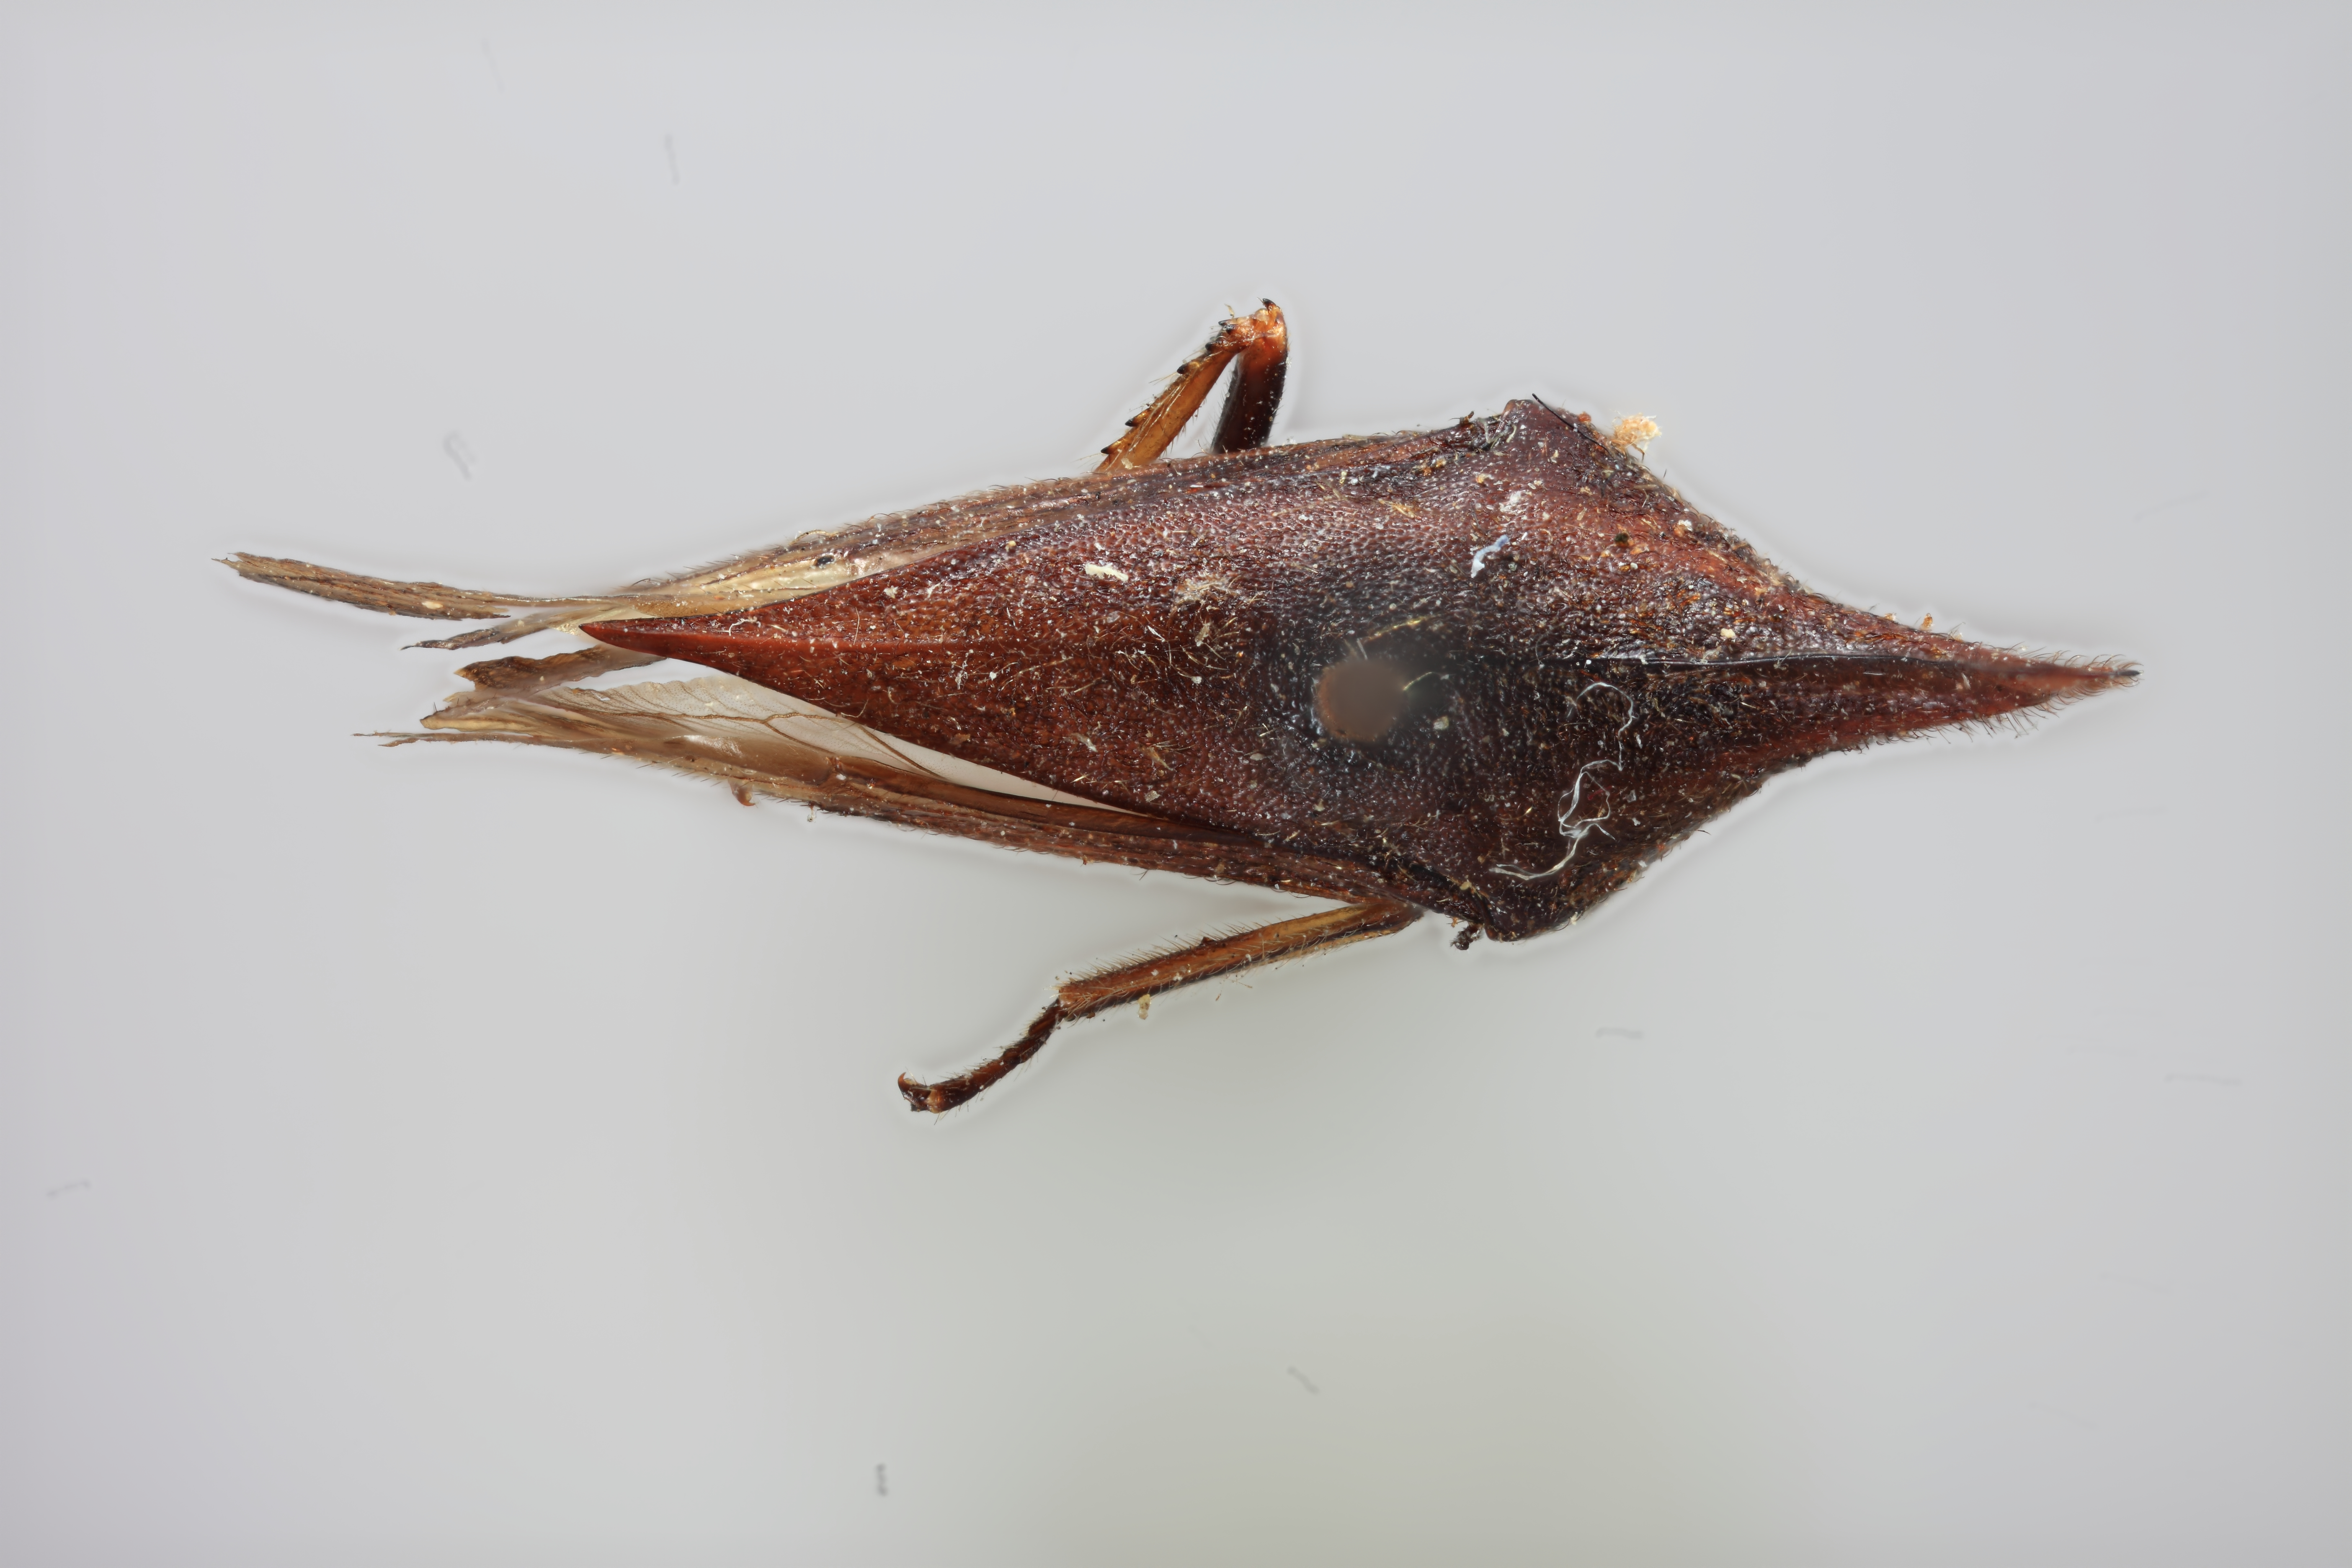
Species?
Aconophora laminata
